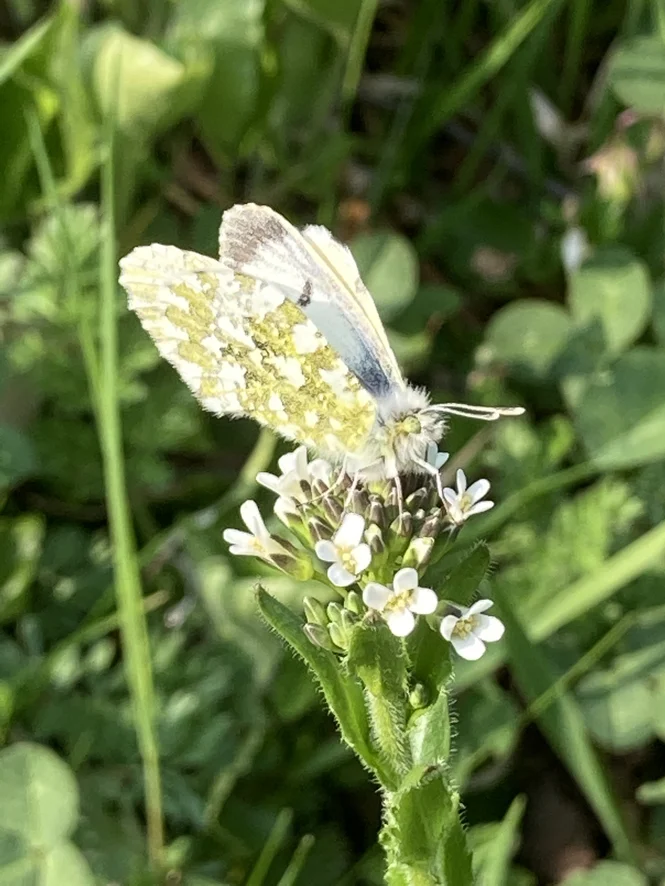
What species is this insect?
Anthocharis cardamines
